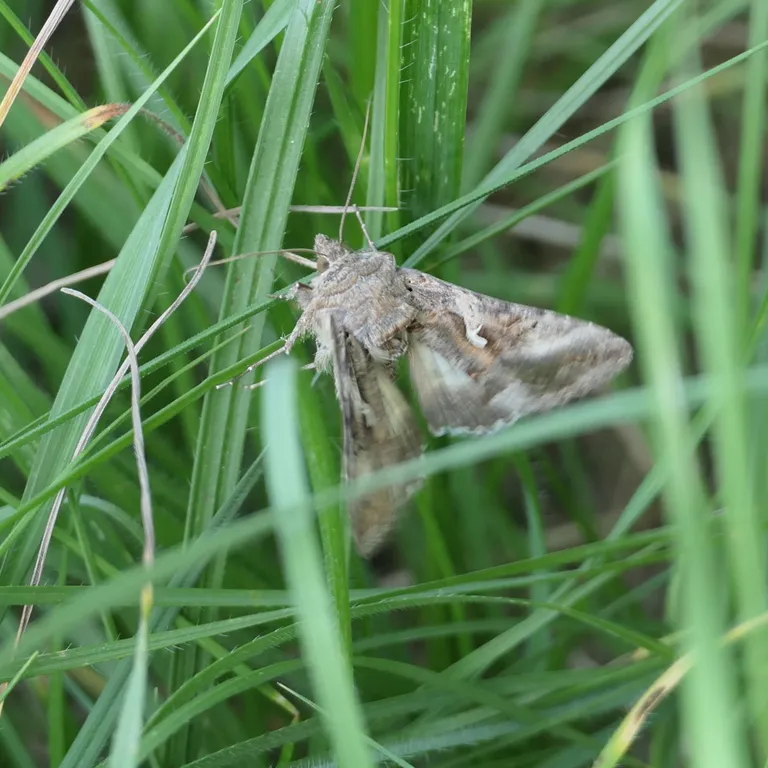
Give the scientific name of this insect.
Autographa gamma
